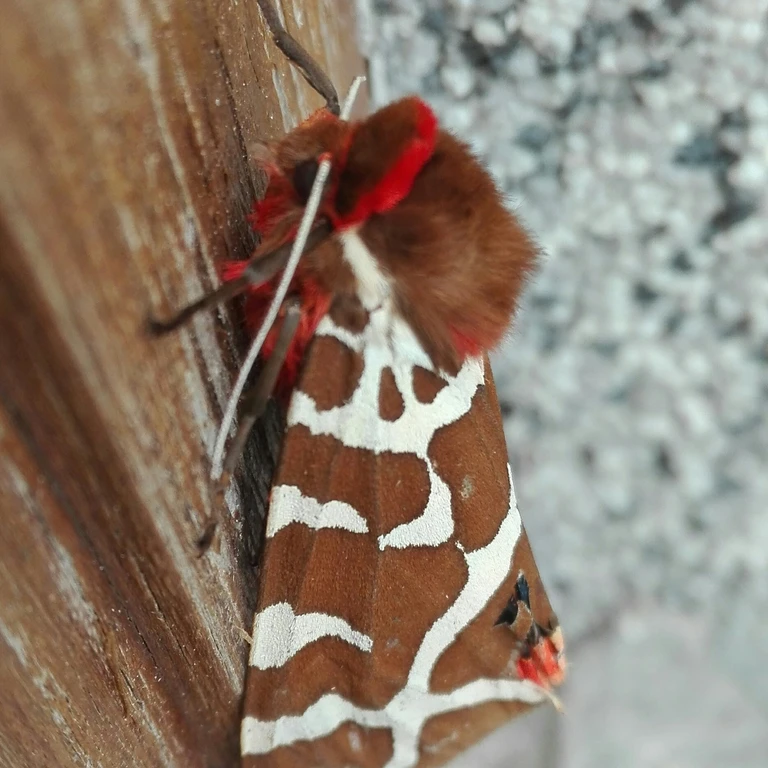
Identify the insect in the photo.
Arctia caja
